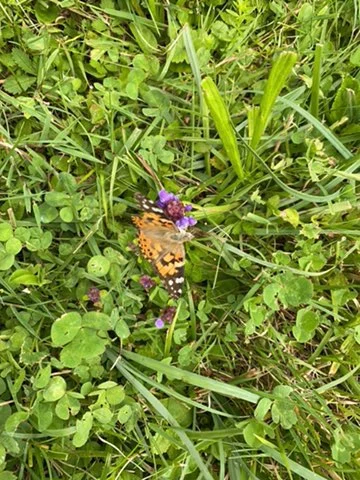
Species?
Vanessa cardui
